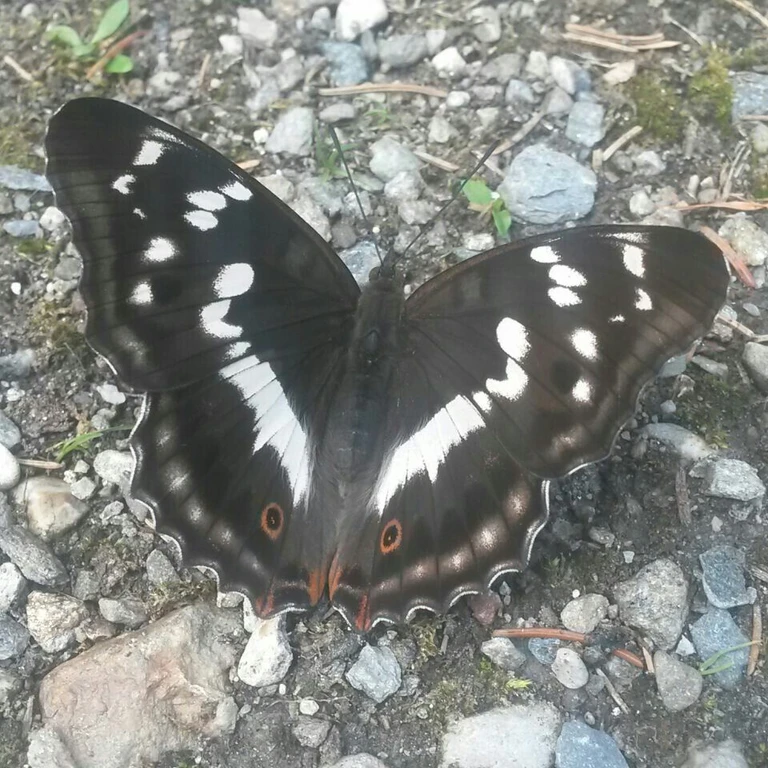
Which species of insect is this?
Apatura iris
